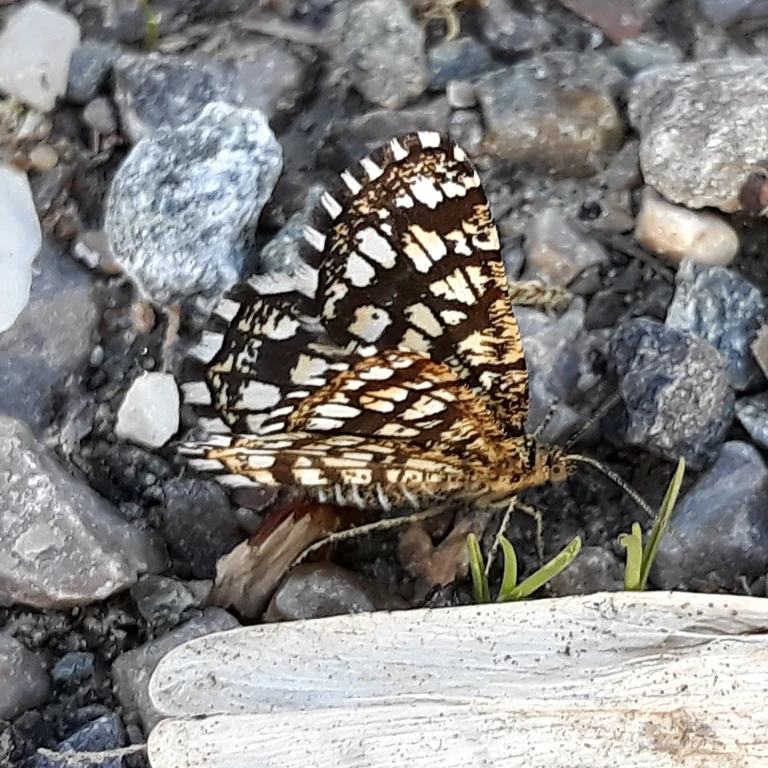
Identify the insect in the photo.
Chiasmia clathrata
